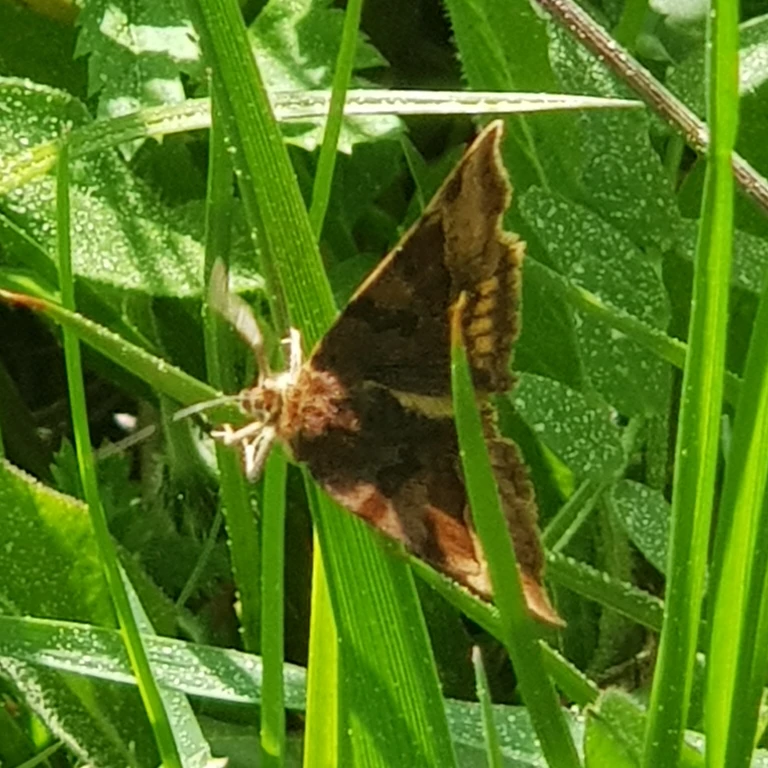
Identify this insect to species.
Euclidia glyphica
